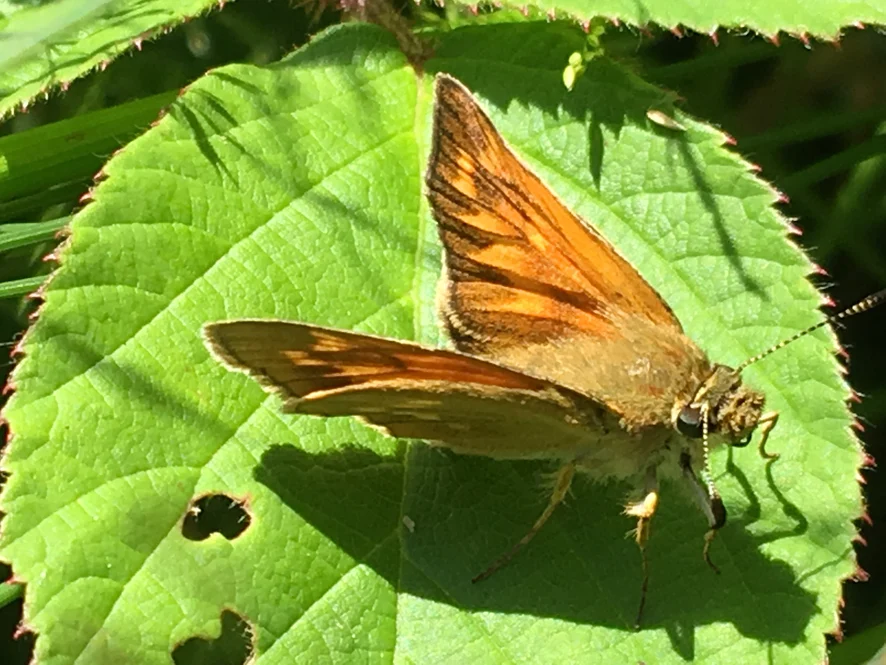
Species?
Ochlodes sylvanus (also Ochlodes venata)
